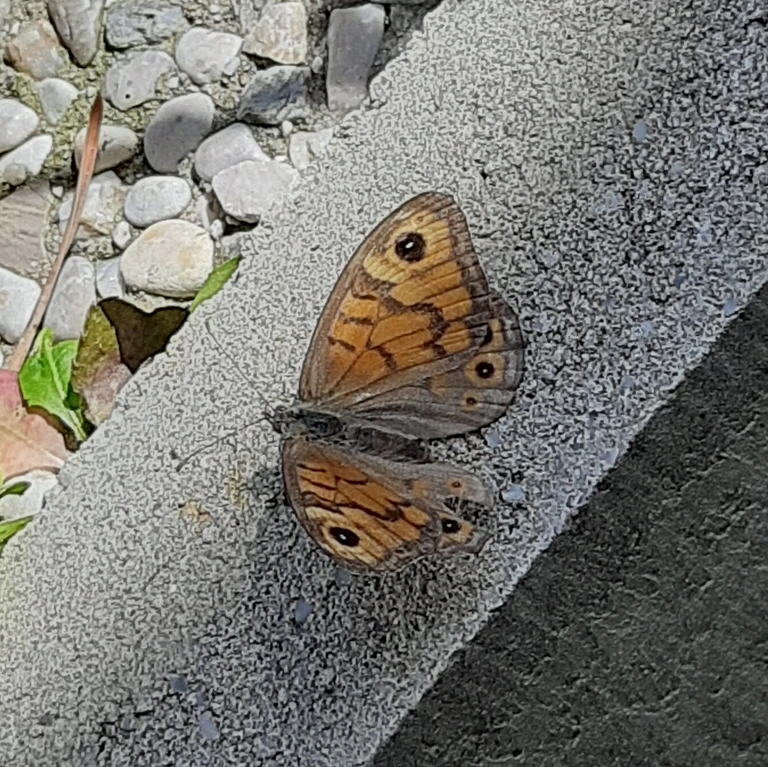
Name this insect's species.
Lasiommata megera (also Pararge megera)
